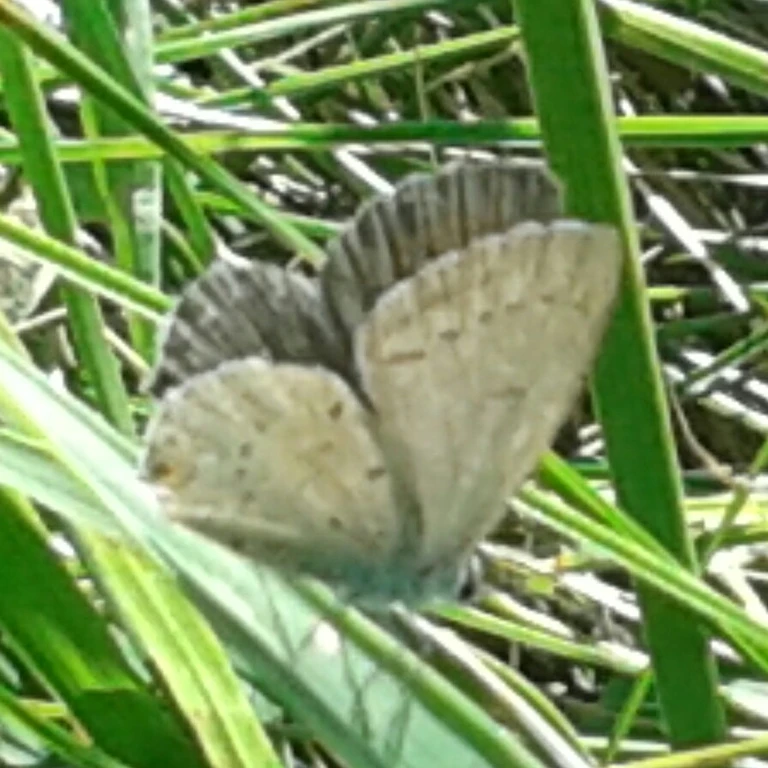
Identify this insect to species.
Cupido argiades (also Elkalyce argiades)
